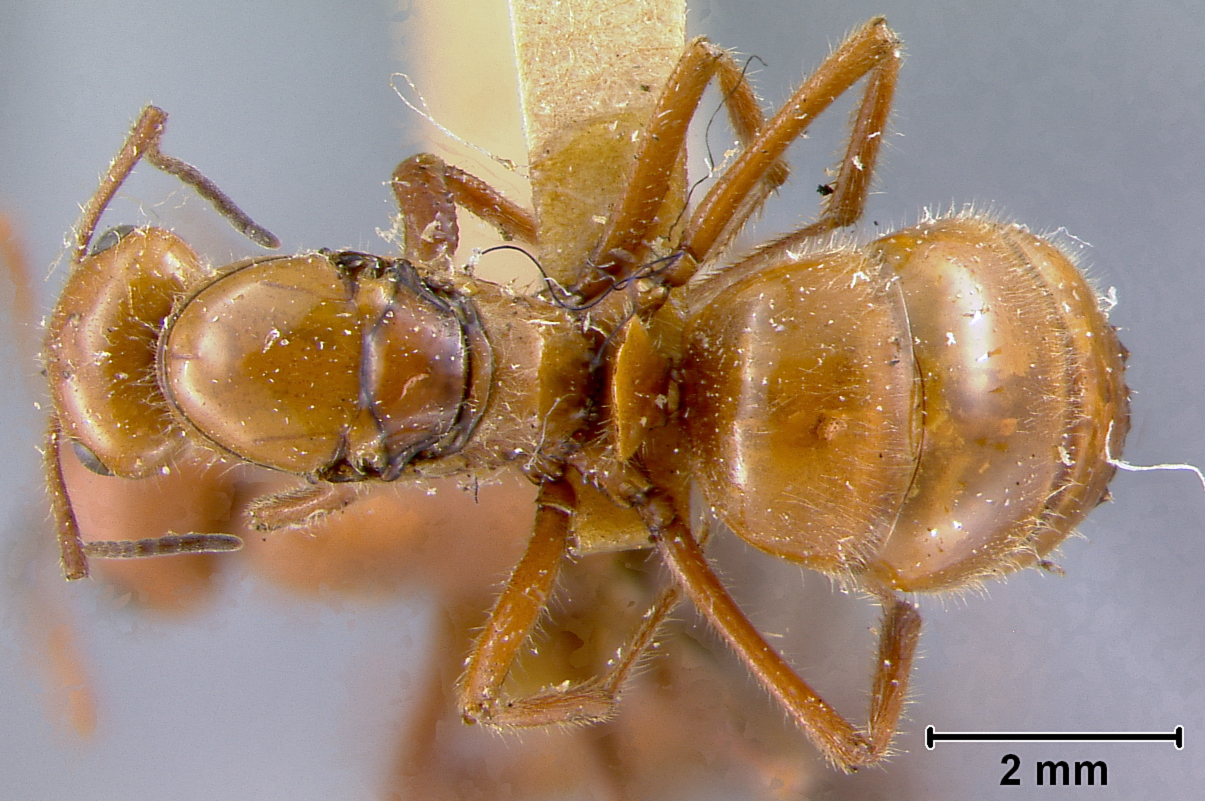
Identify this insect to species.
Formica oreas
